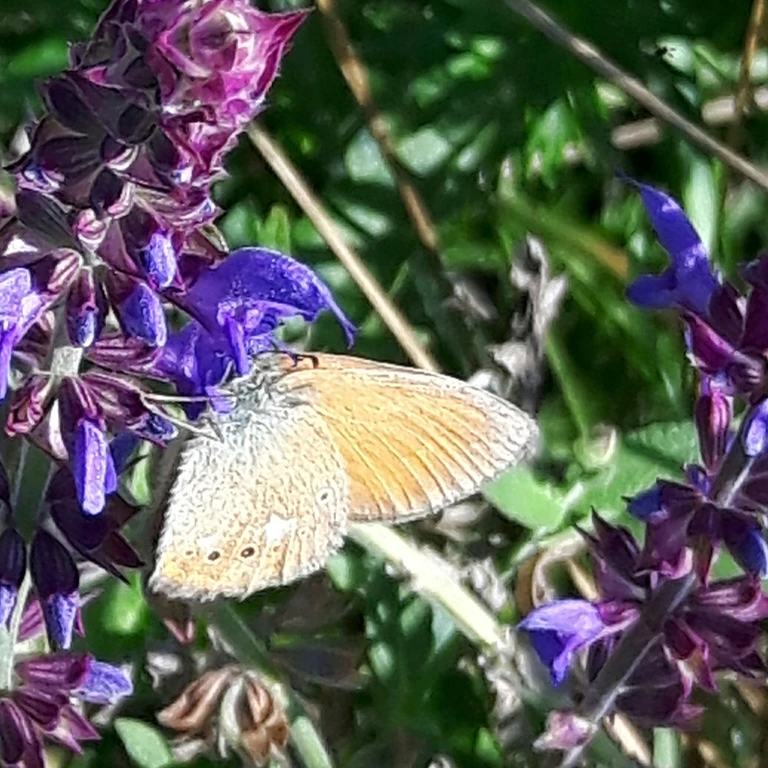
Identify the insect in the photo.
Coenonympha glycerion (also Coenonympha iphis)
